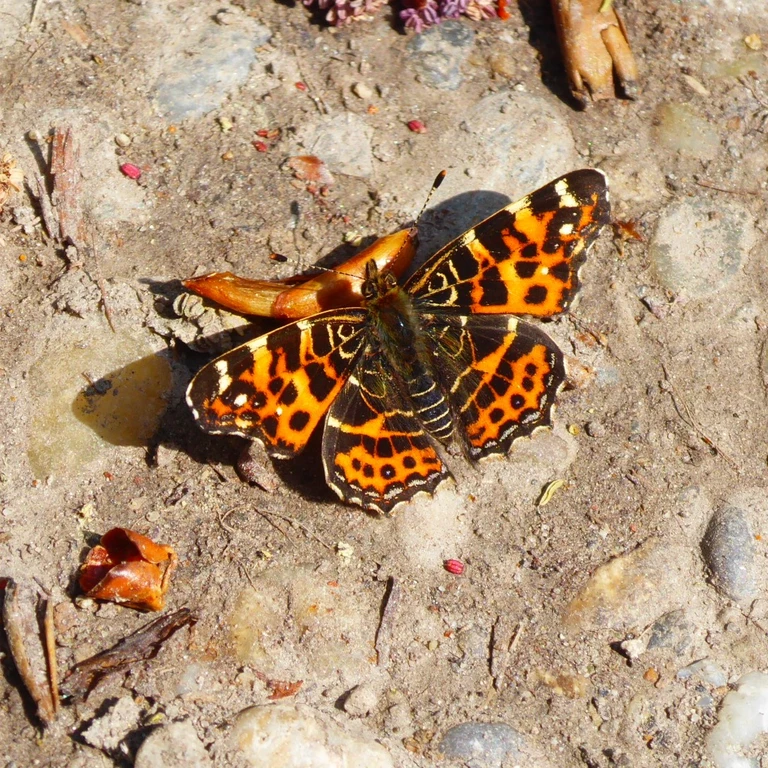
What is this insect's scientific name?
Araschnia levana
